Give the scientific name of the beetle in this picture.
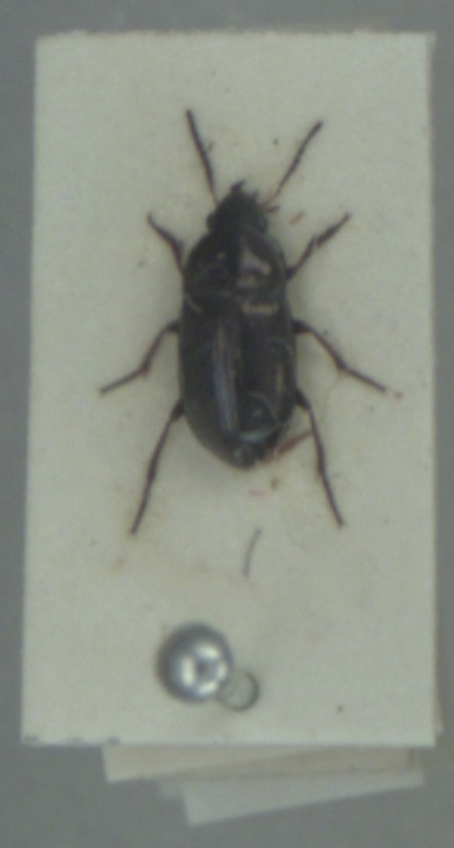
Amara tibialis
